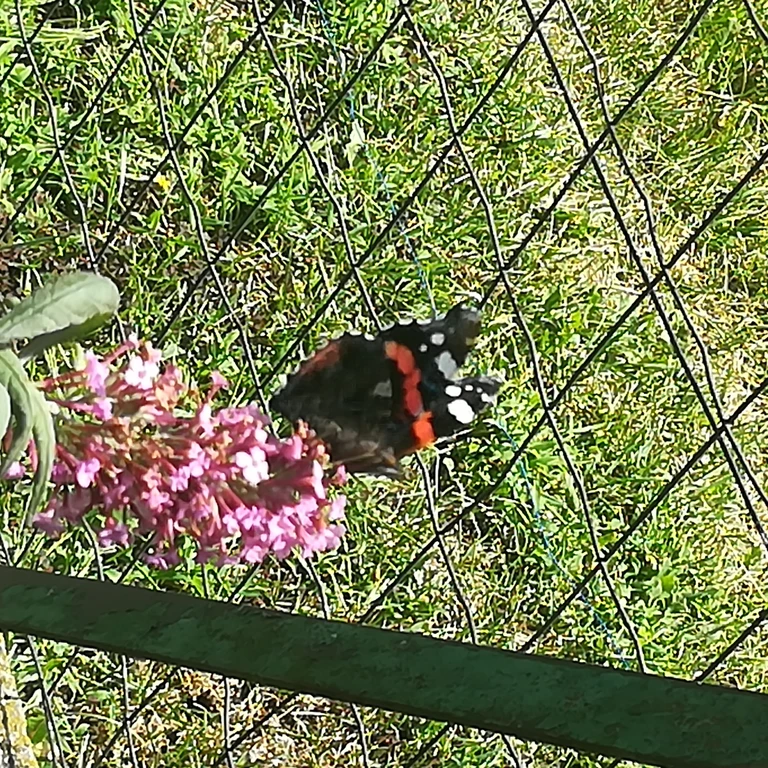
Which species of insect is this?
Vanessa atalanta
